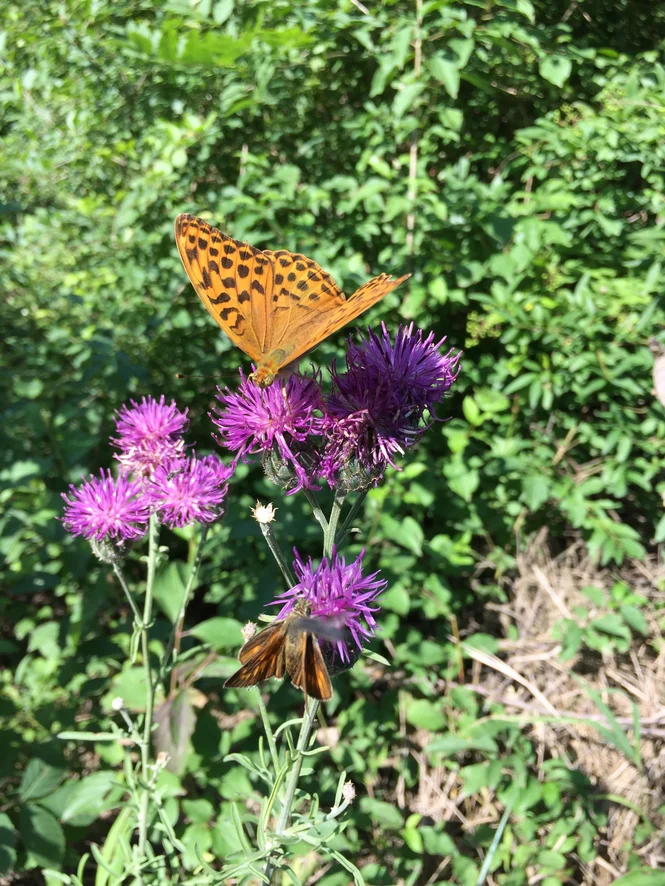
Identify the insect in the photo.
Ochlodes sylvanus (also Ochlodes venata)
